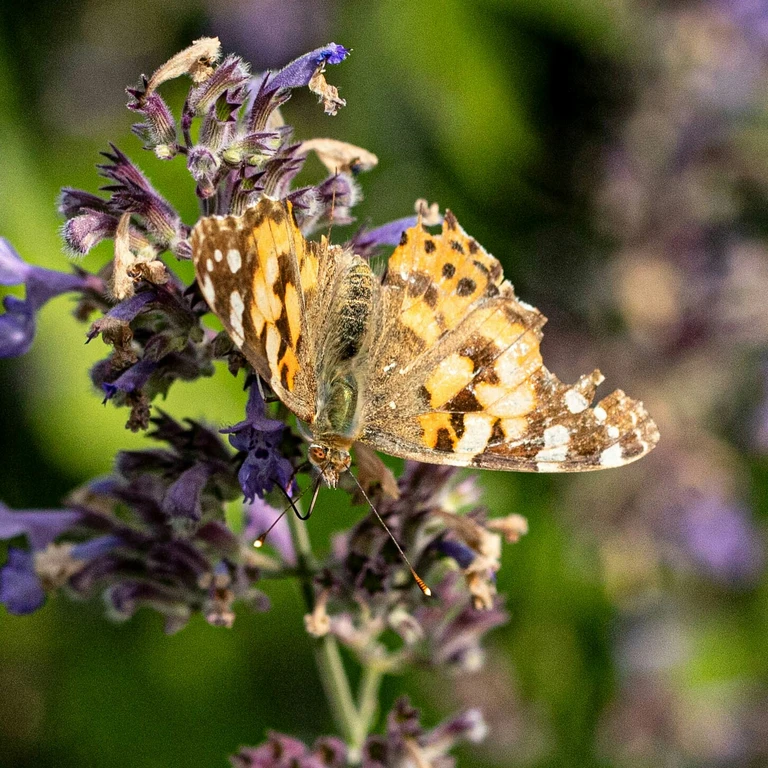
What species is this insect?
Vanessa cardui
